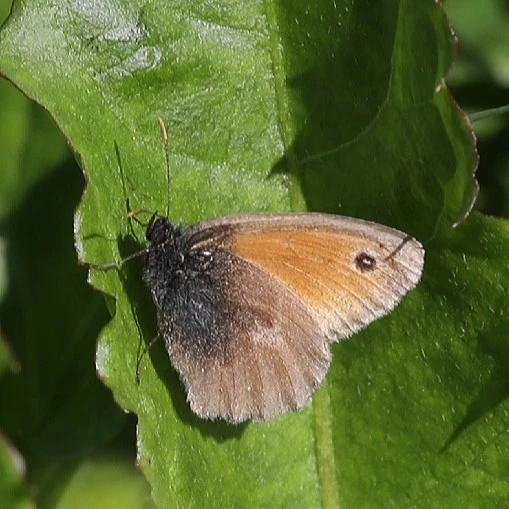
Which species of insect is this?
Coenonympha pamphilus
